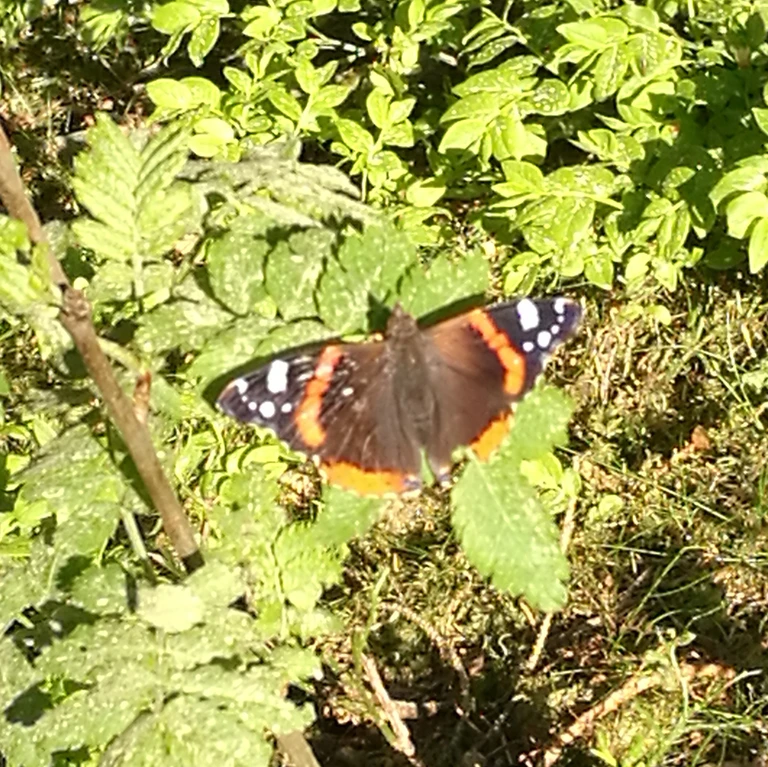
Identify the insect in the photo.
Vanessa atalanta
